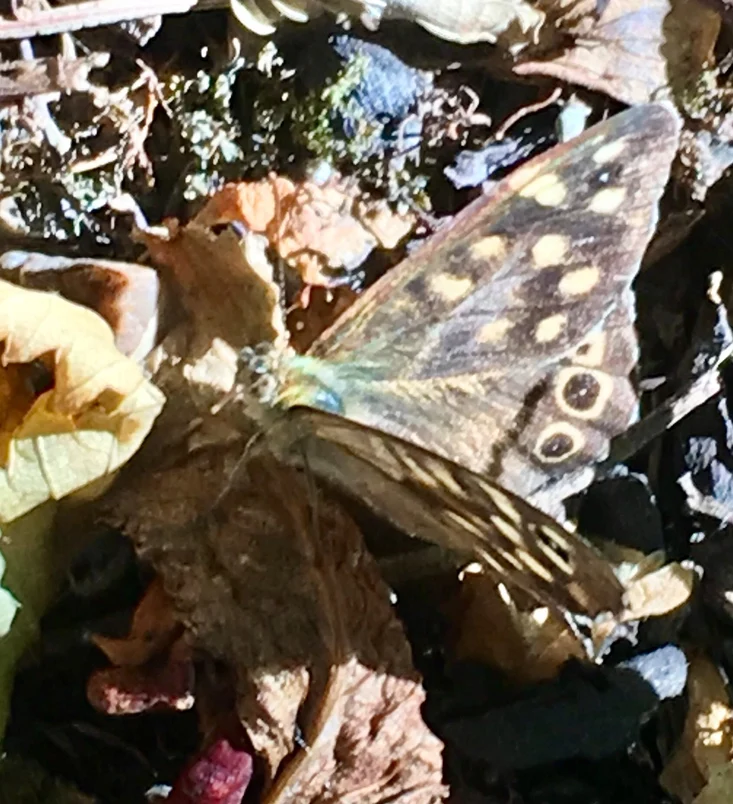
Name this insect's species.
Pararge aegeria
